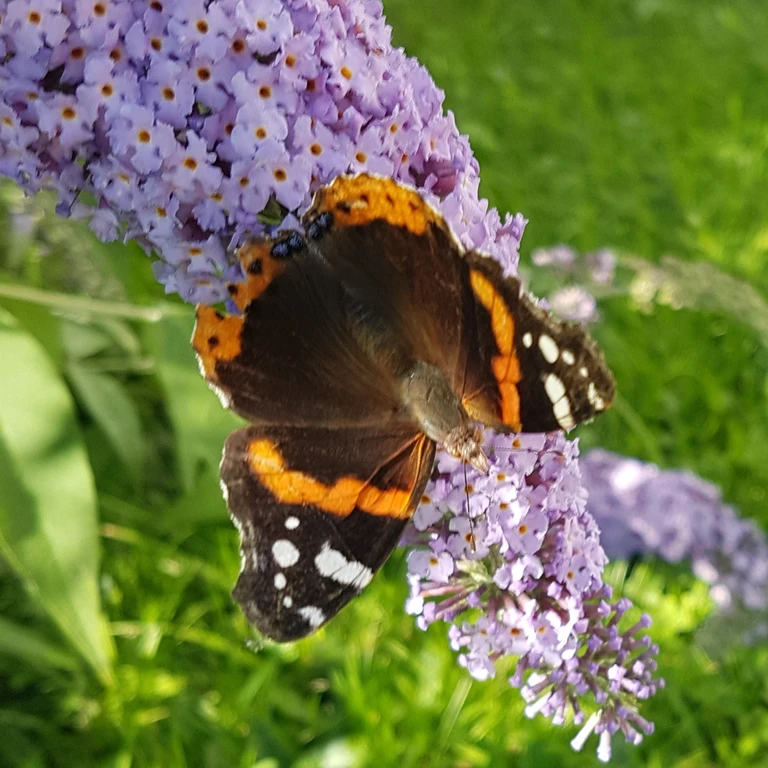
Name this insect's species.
Vanessa atalanta
